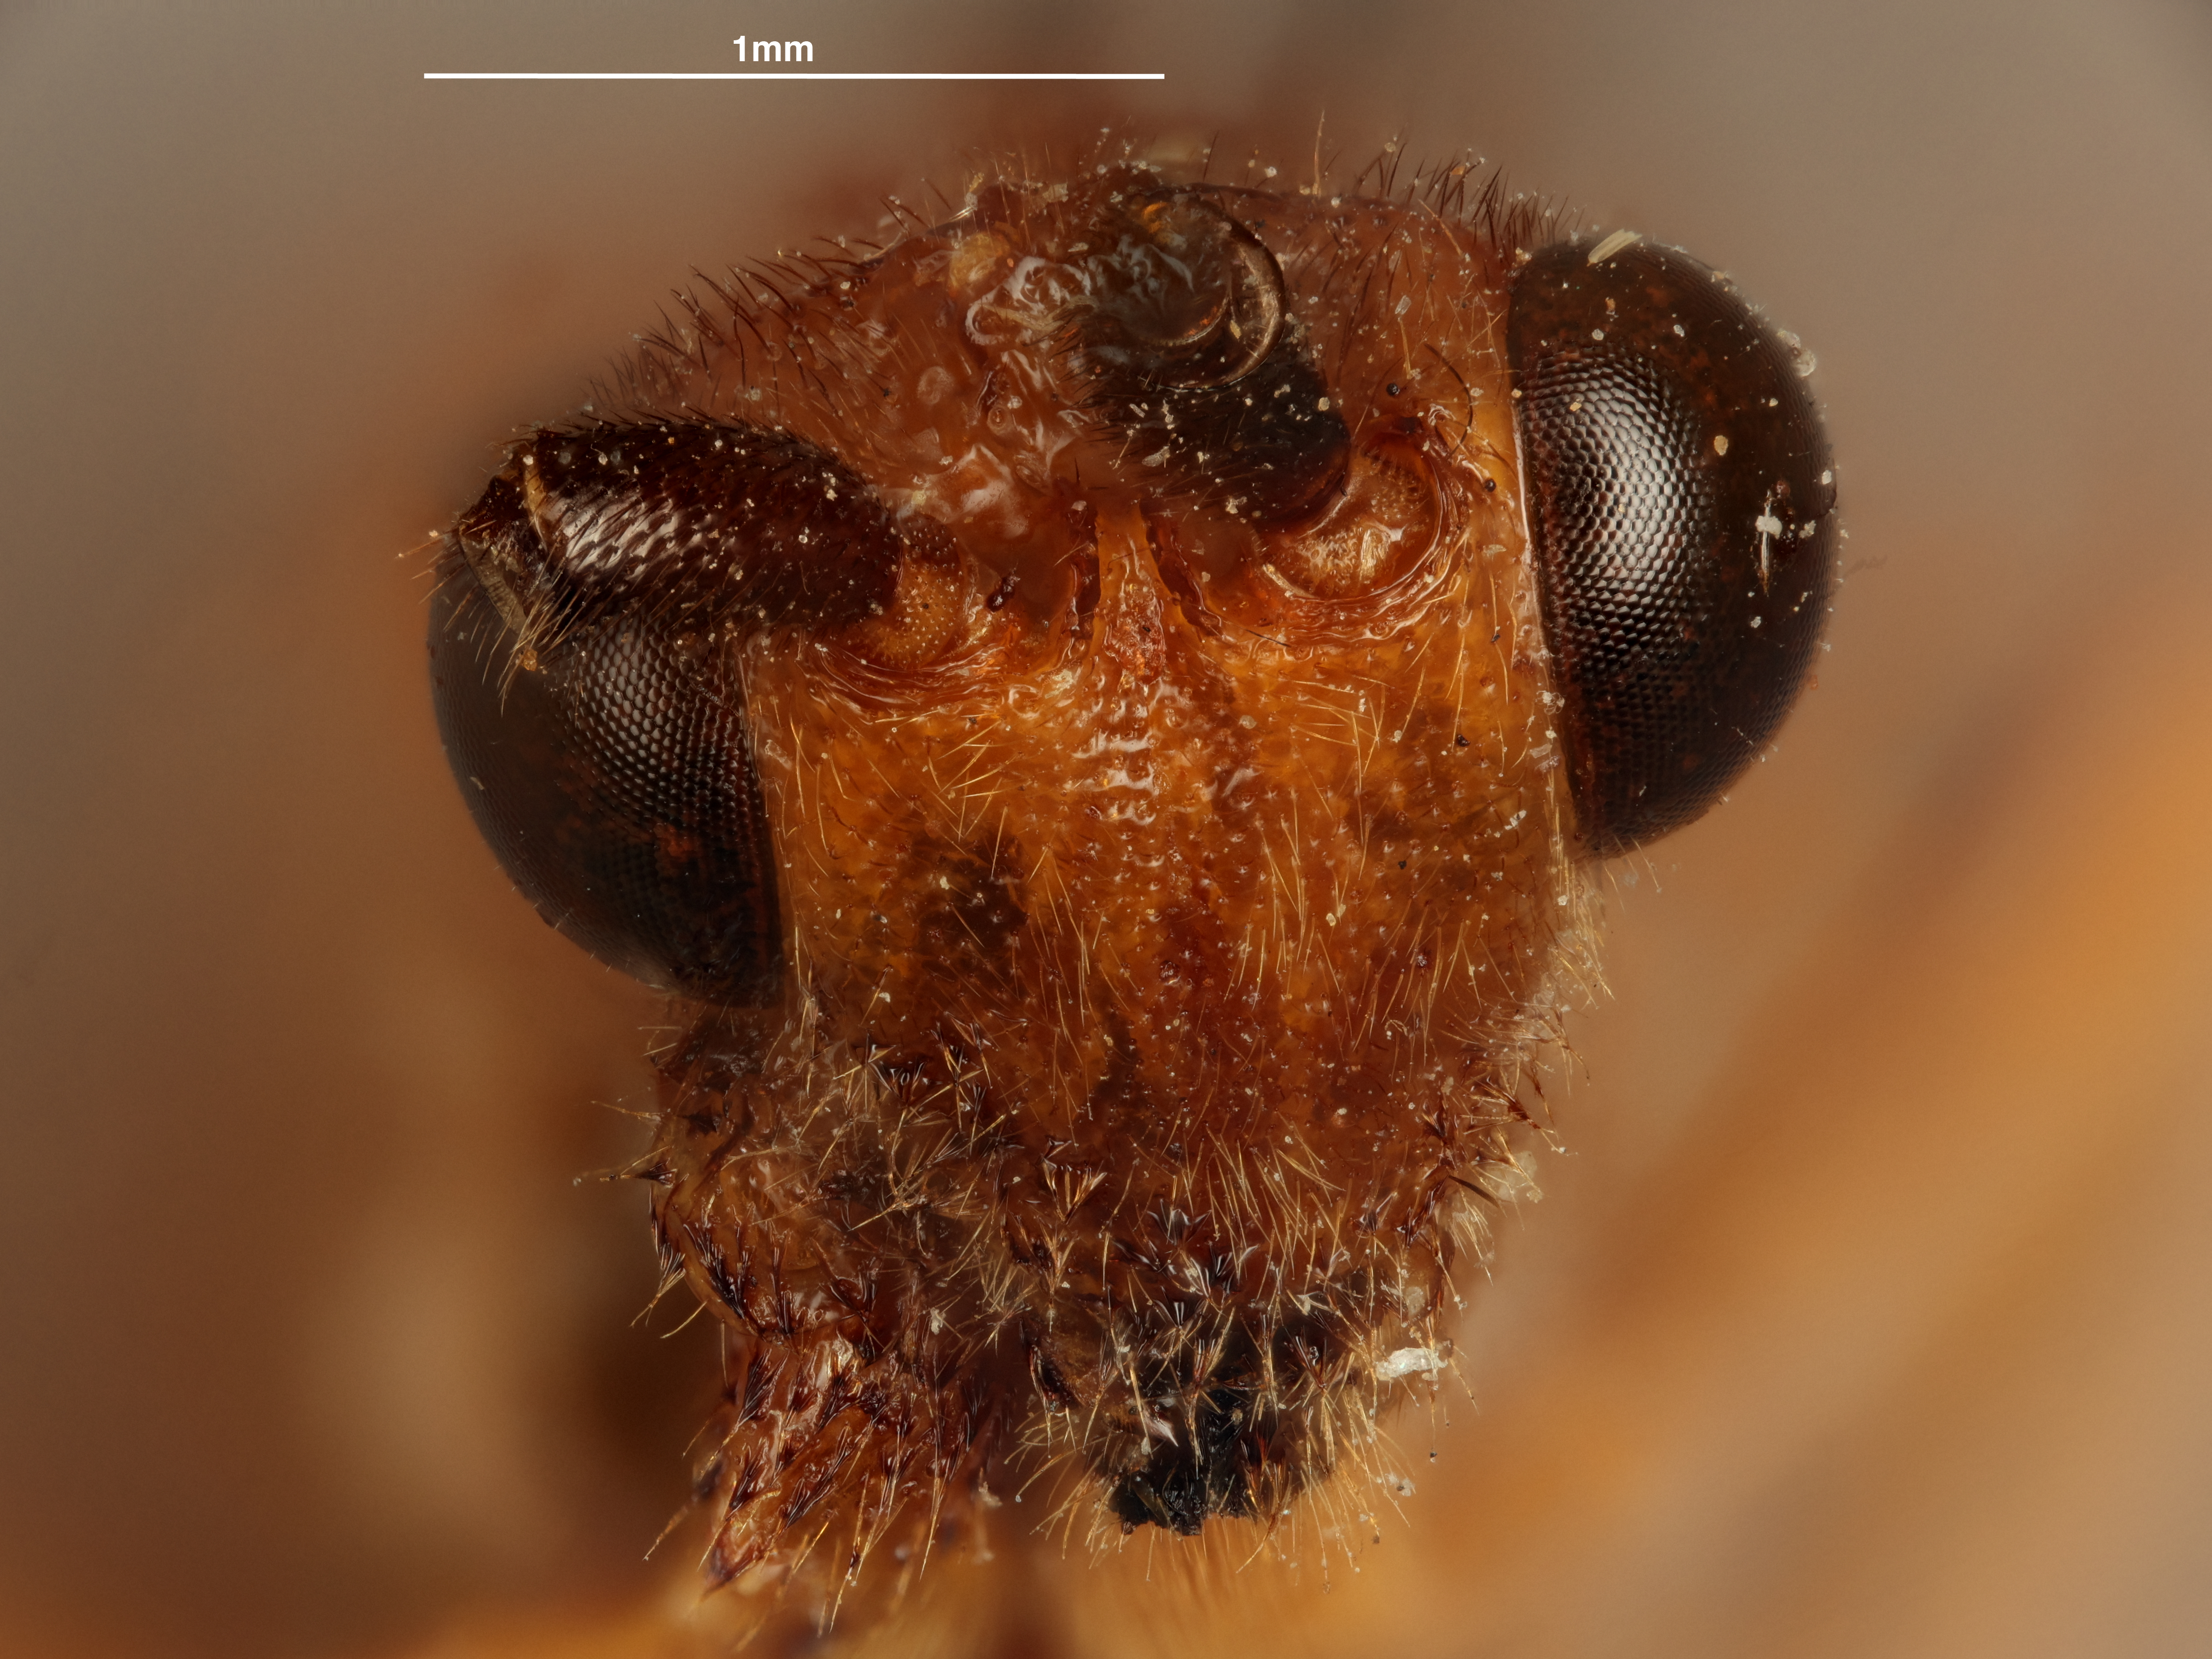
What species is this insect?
Euagathis rotundus
